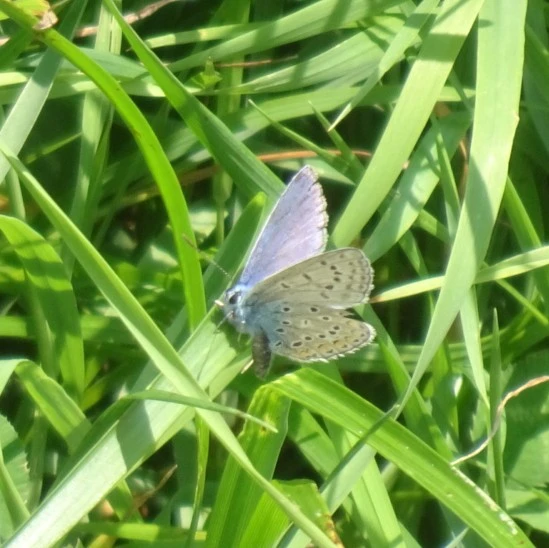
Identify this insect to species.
Polyommatus icarus
